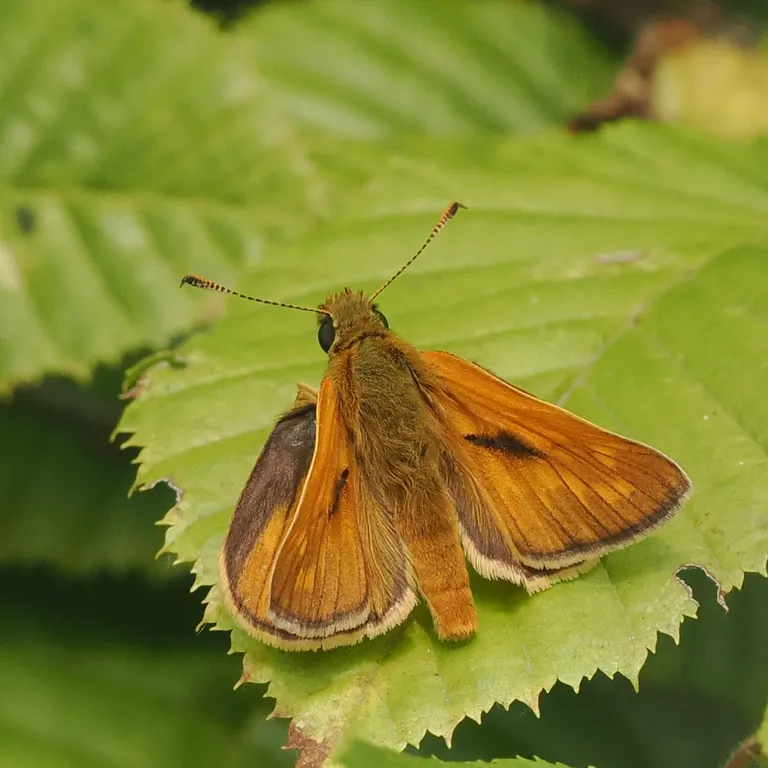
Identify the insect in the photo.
Ochlodes sylvanus (also Ochlodes venata)
